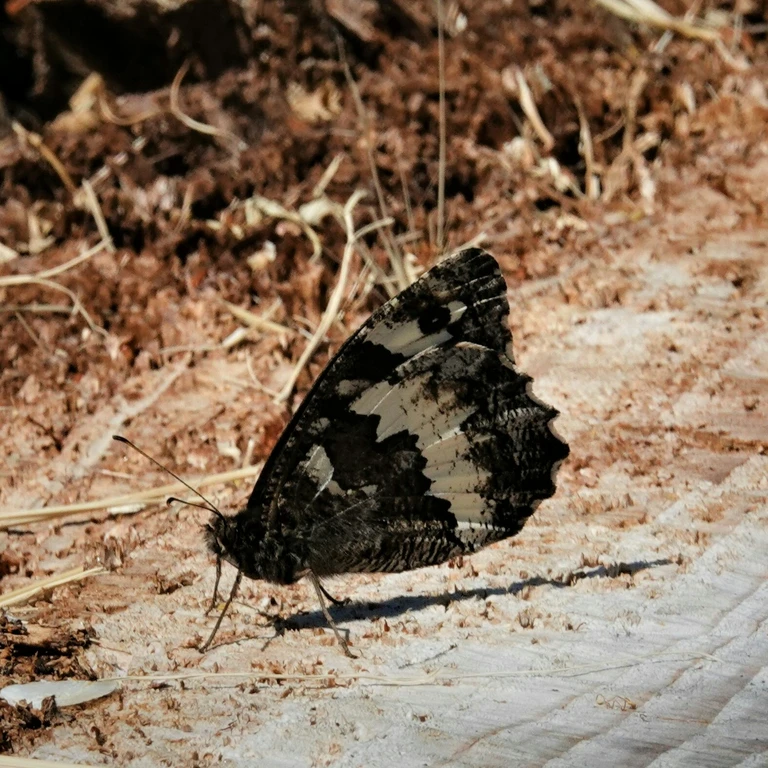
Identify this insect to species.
Brintesia circe
